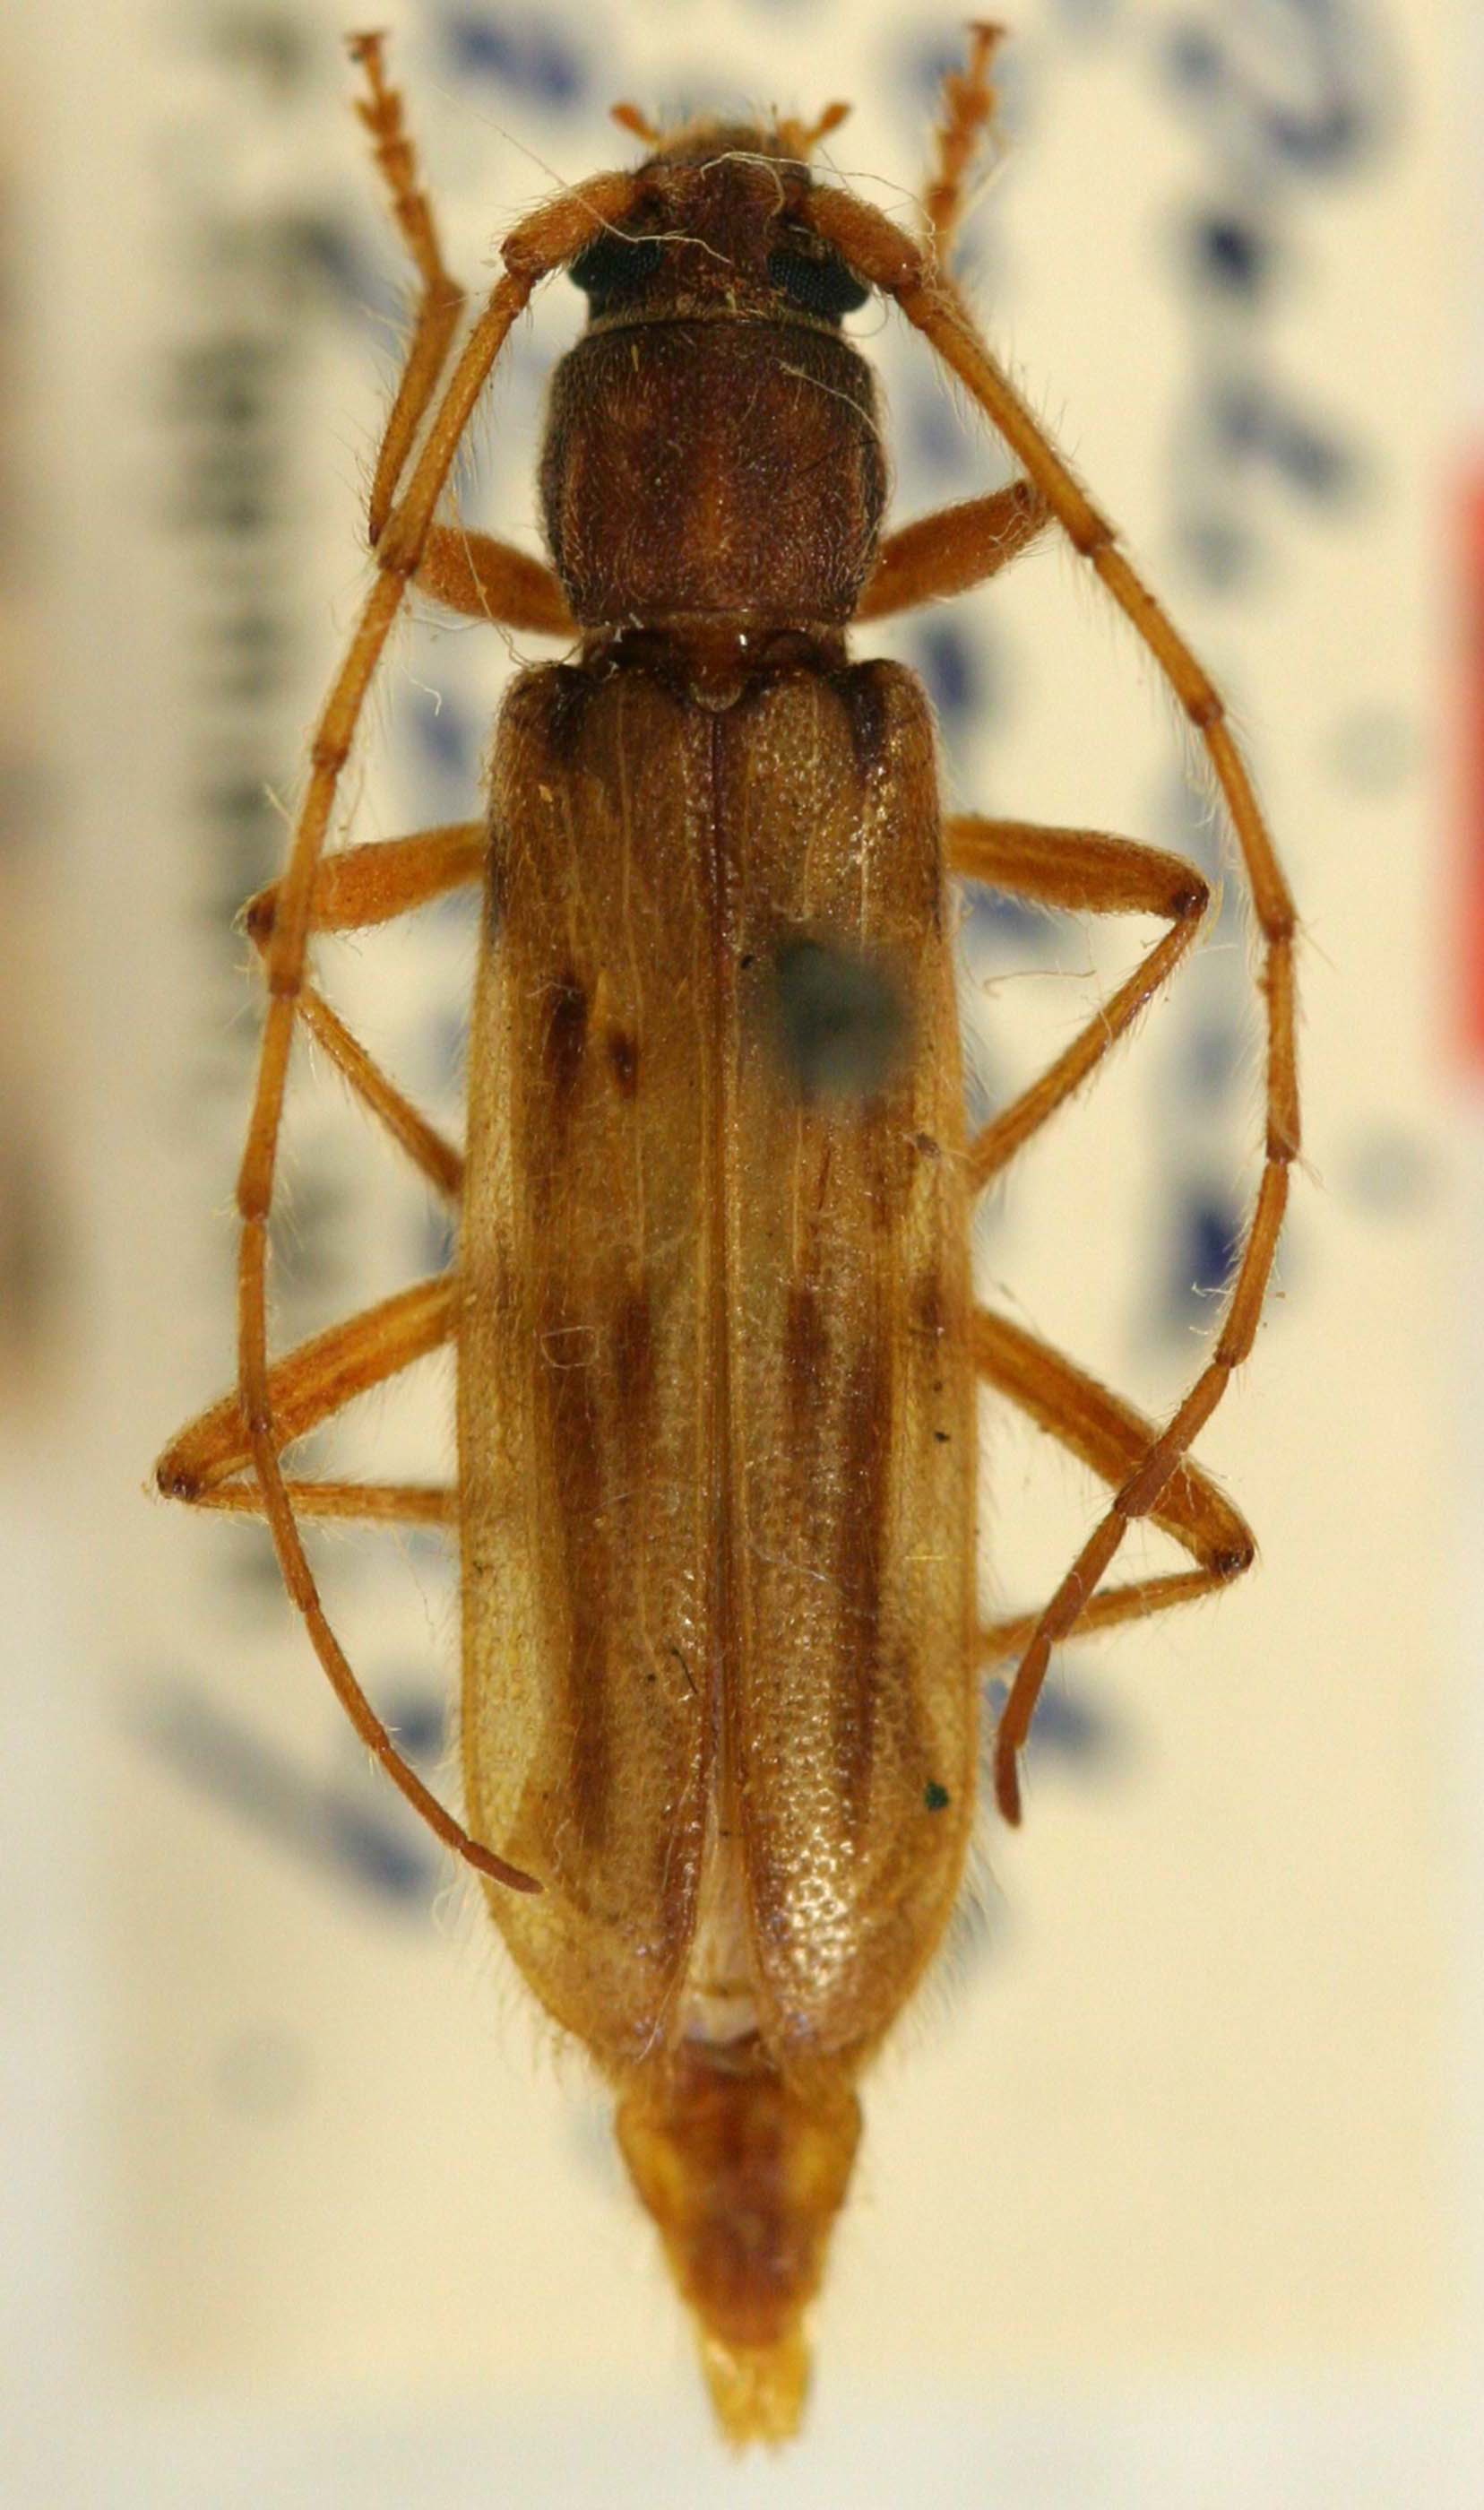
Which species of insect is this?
Achryson lineolatum
